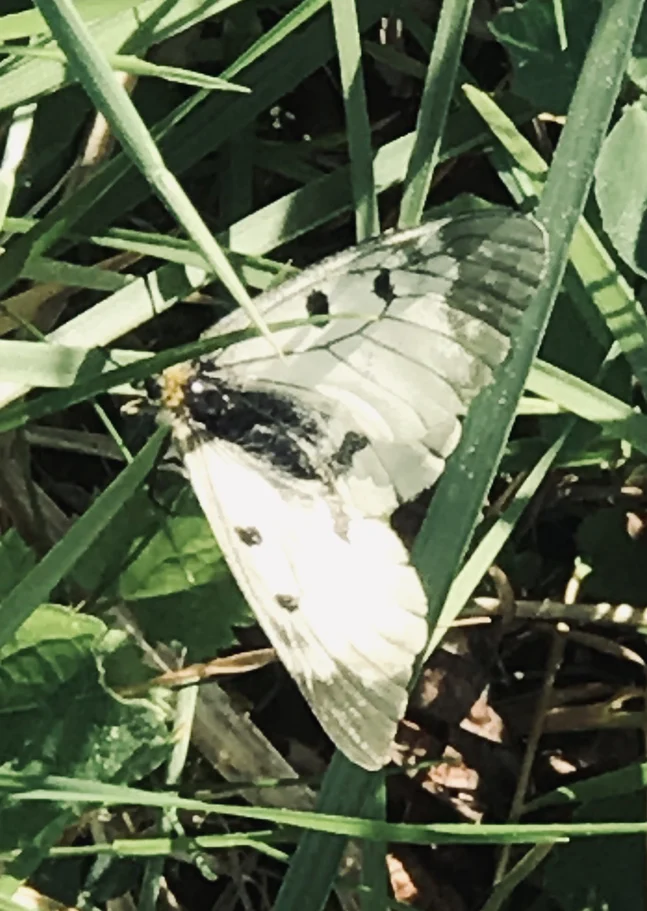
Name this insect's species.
Parnassius mnemosyne
